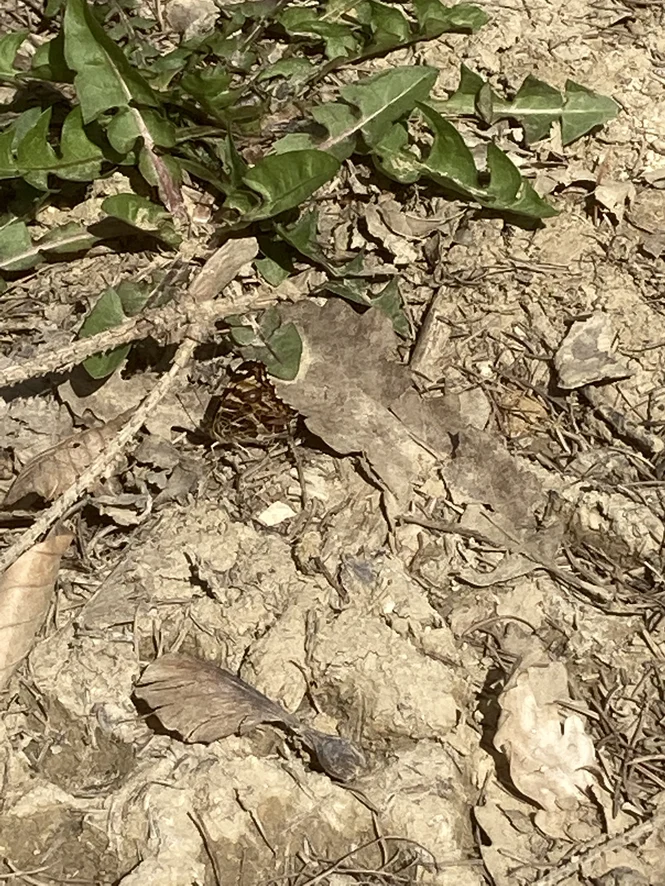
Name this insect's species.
Araschnia levana
